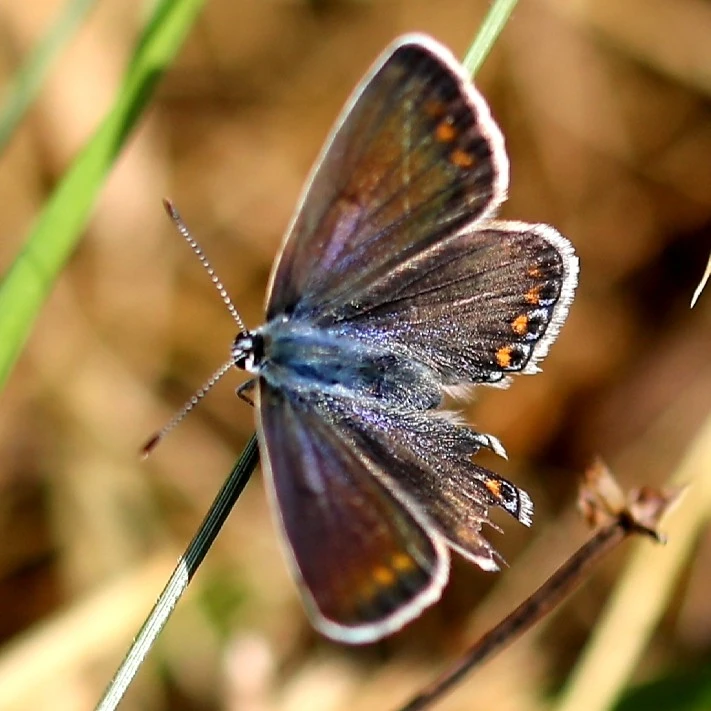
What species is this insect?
Polyommatus icarus
